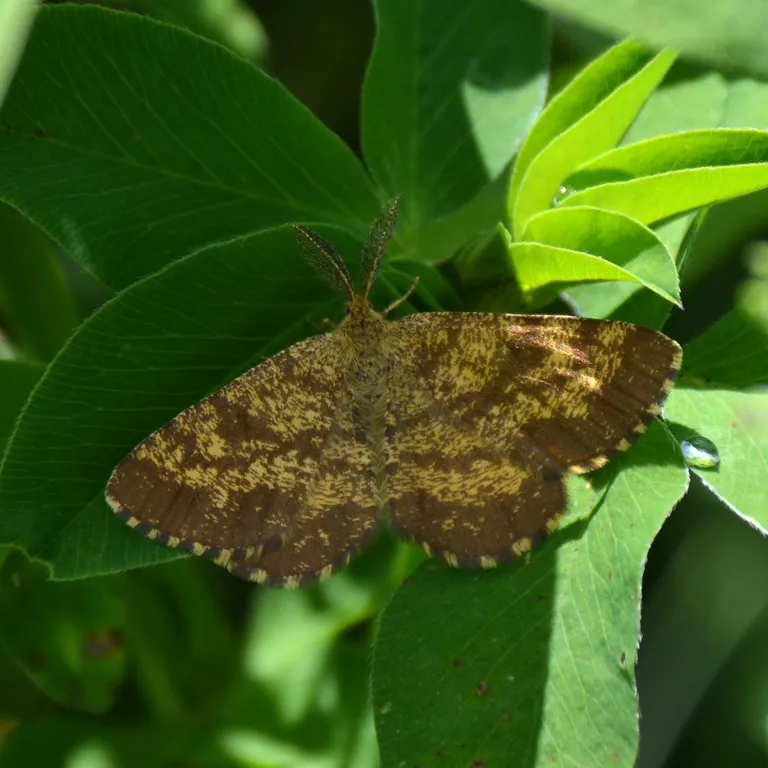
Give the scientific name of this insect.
Ematurga atomaria
